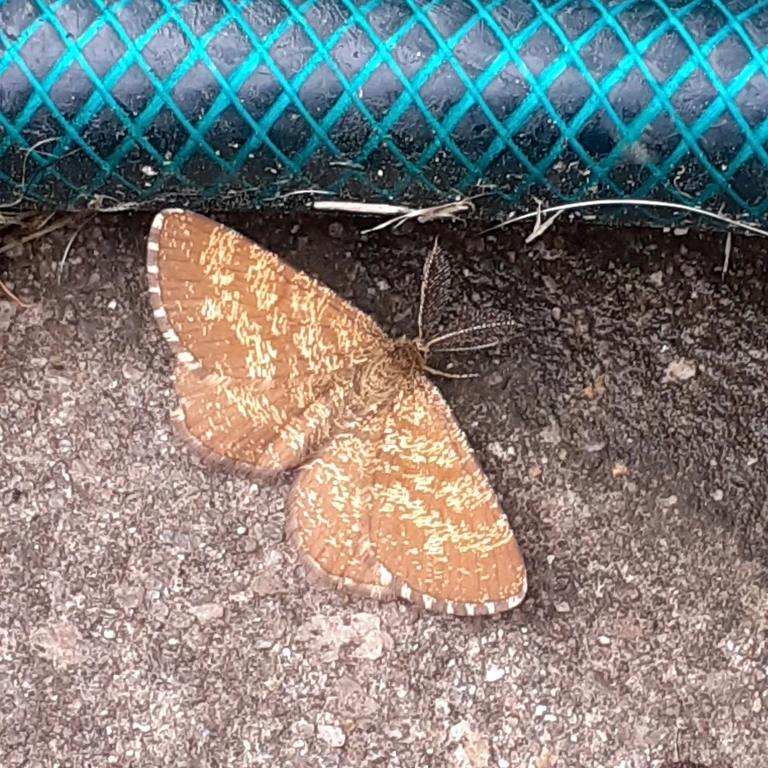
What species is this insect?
Ematurga atomaria
